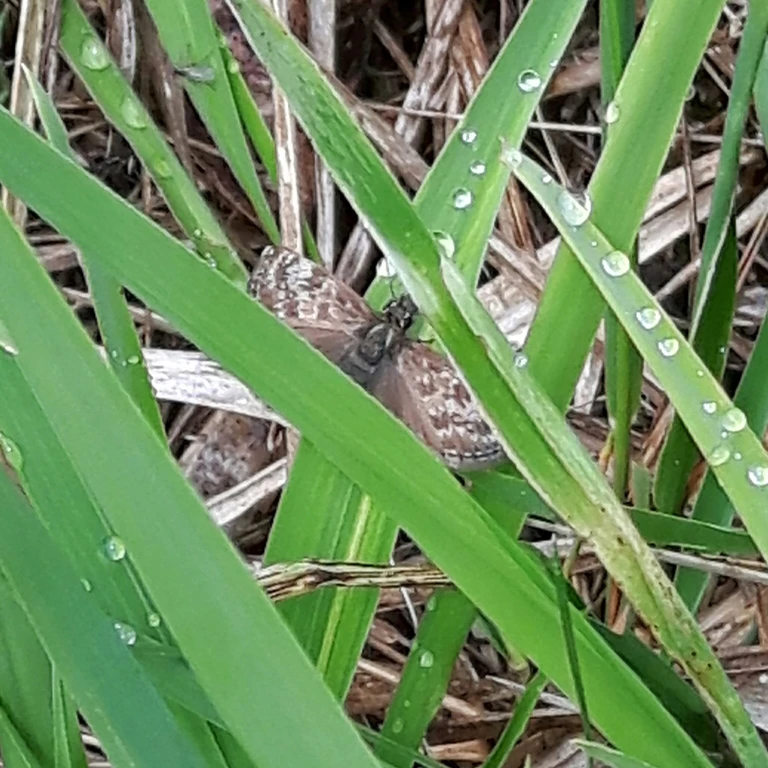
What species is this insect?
Erynnis tages
